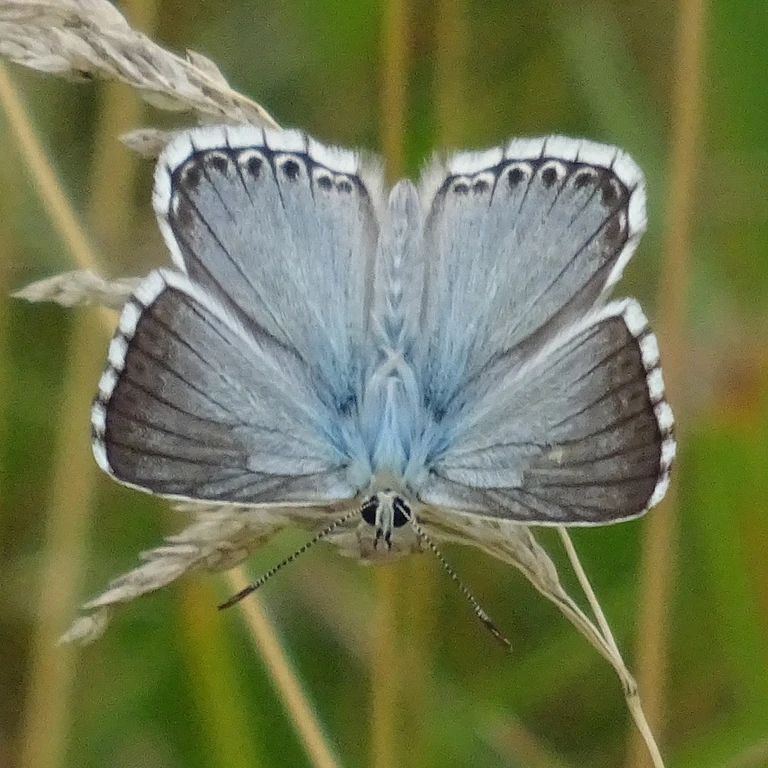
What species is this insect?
Lysandra coridon
